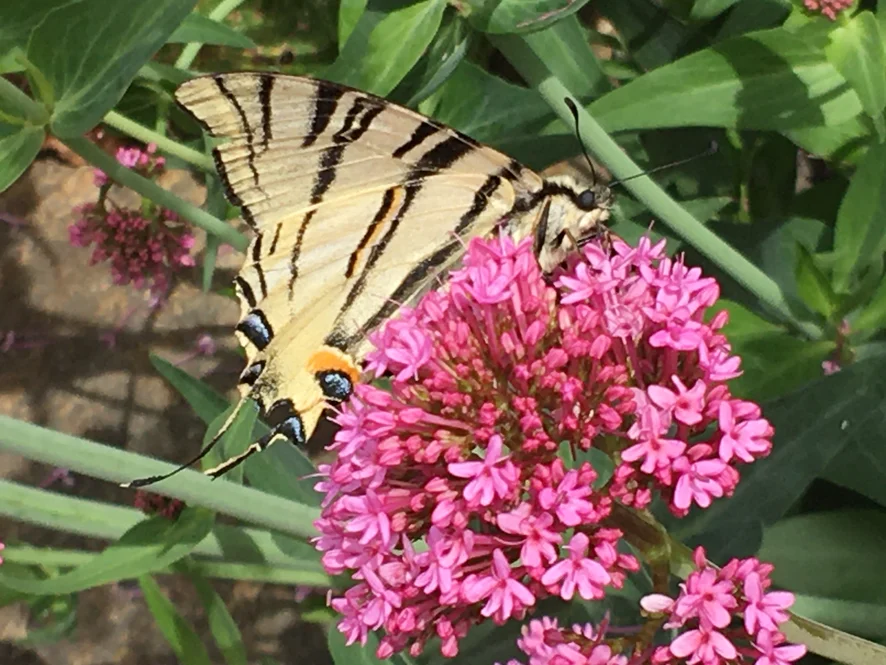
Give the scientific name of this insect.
Iphiclides podalirius
